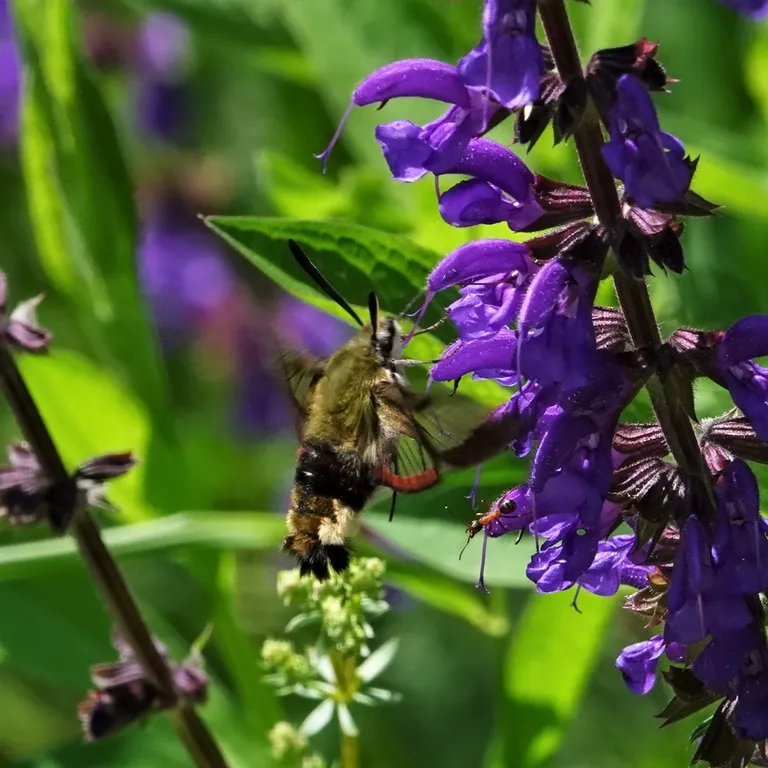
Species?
Hemaris fuciformis
